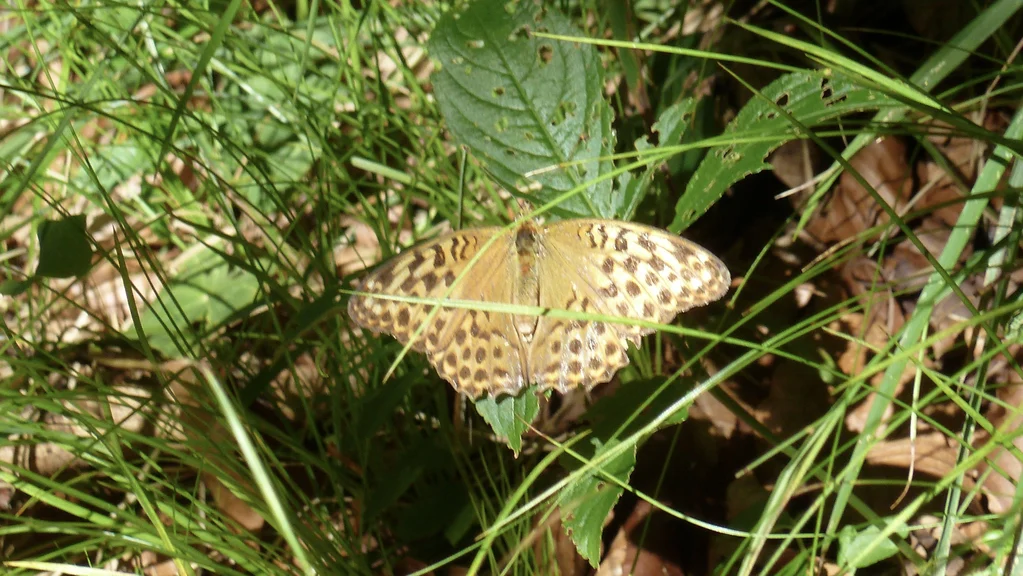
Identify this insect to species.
Argynnis paphia
